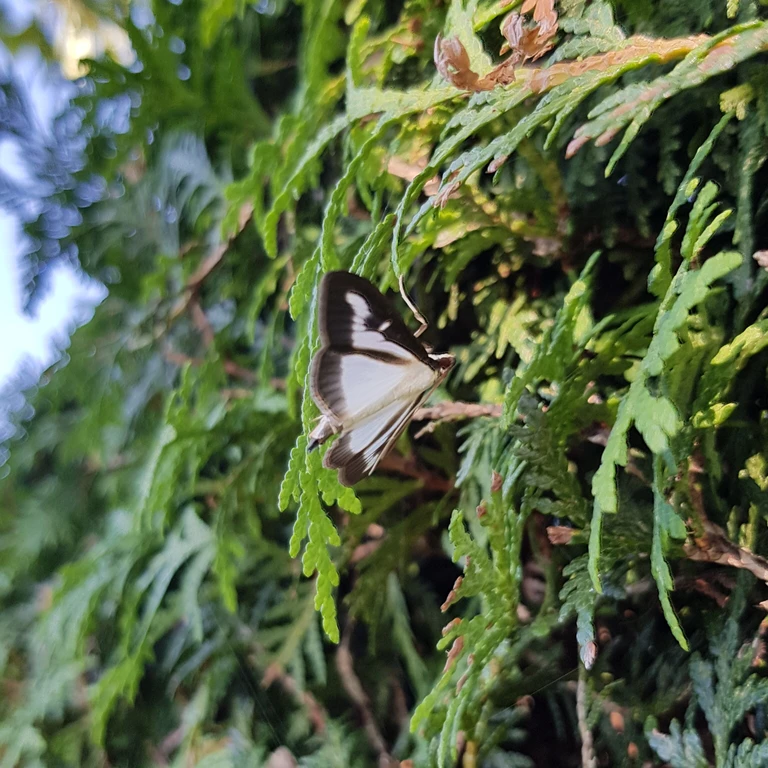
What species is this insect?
Cydalima perspectalis
